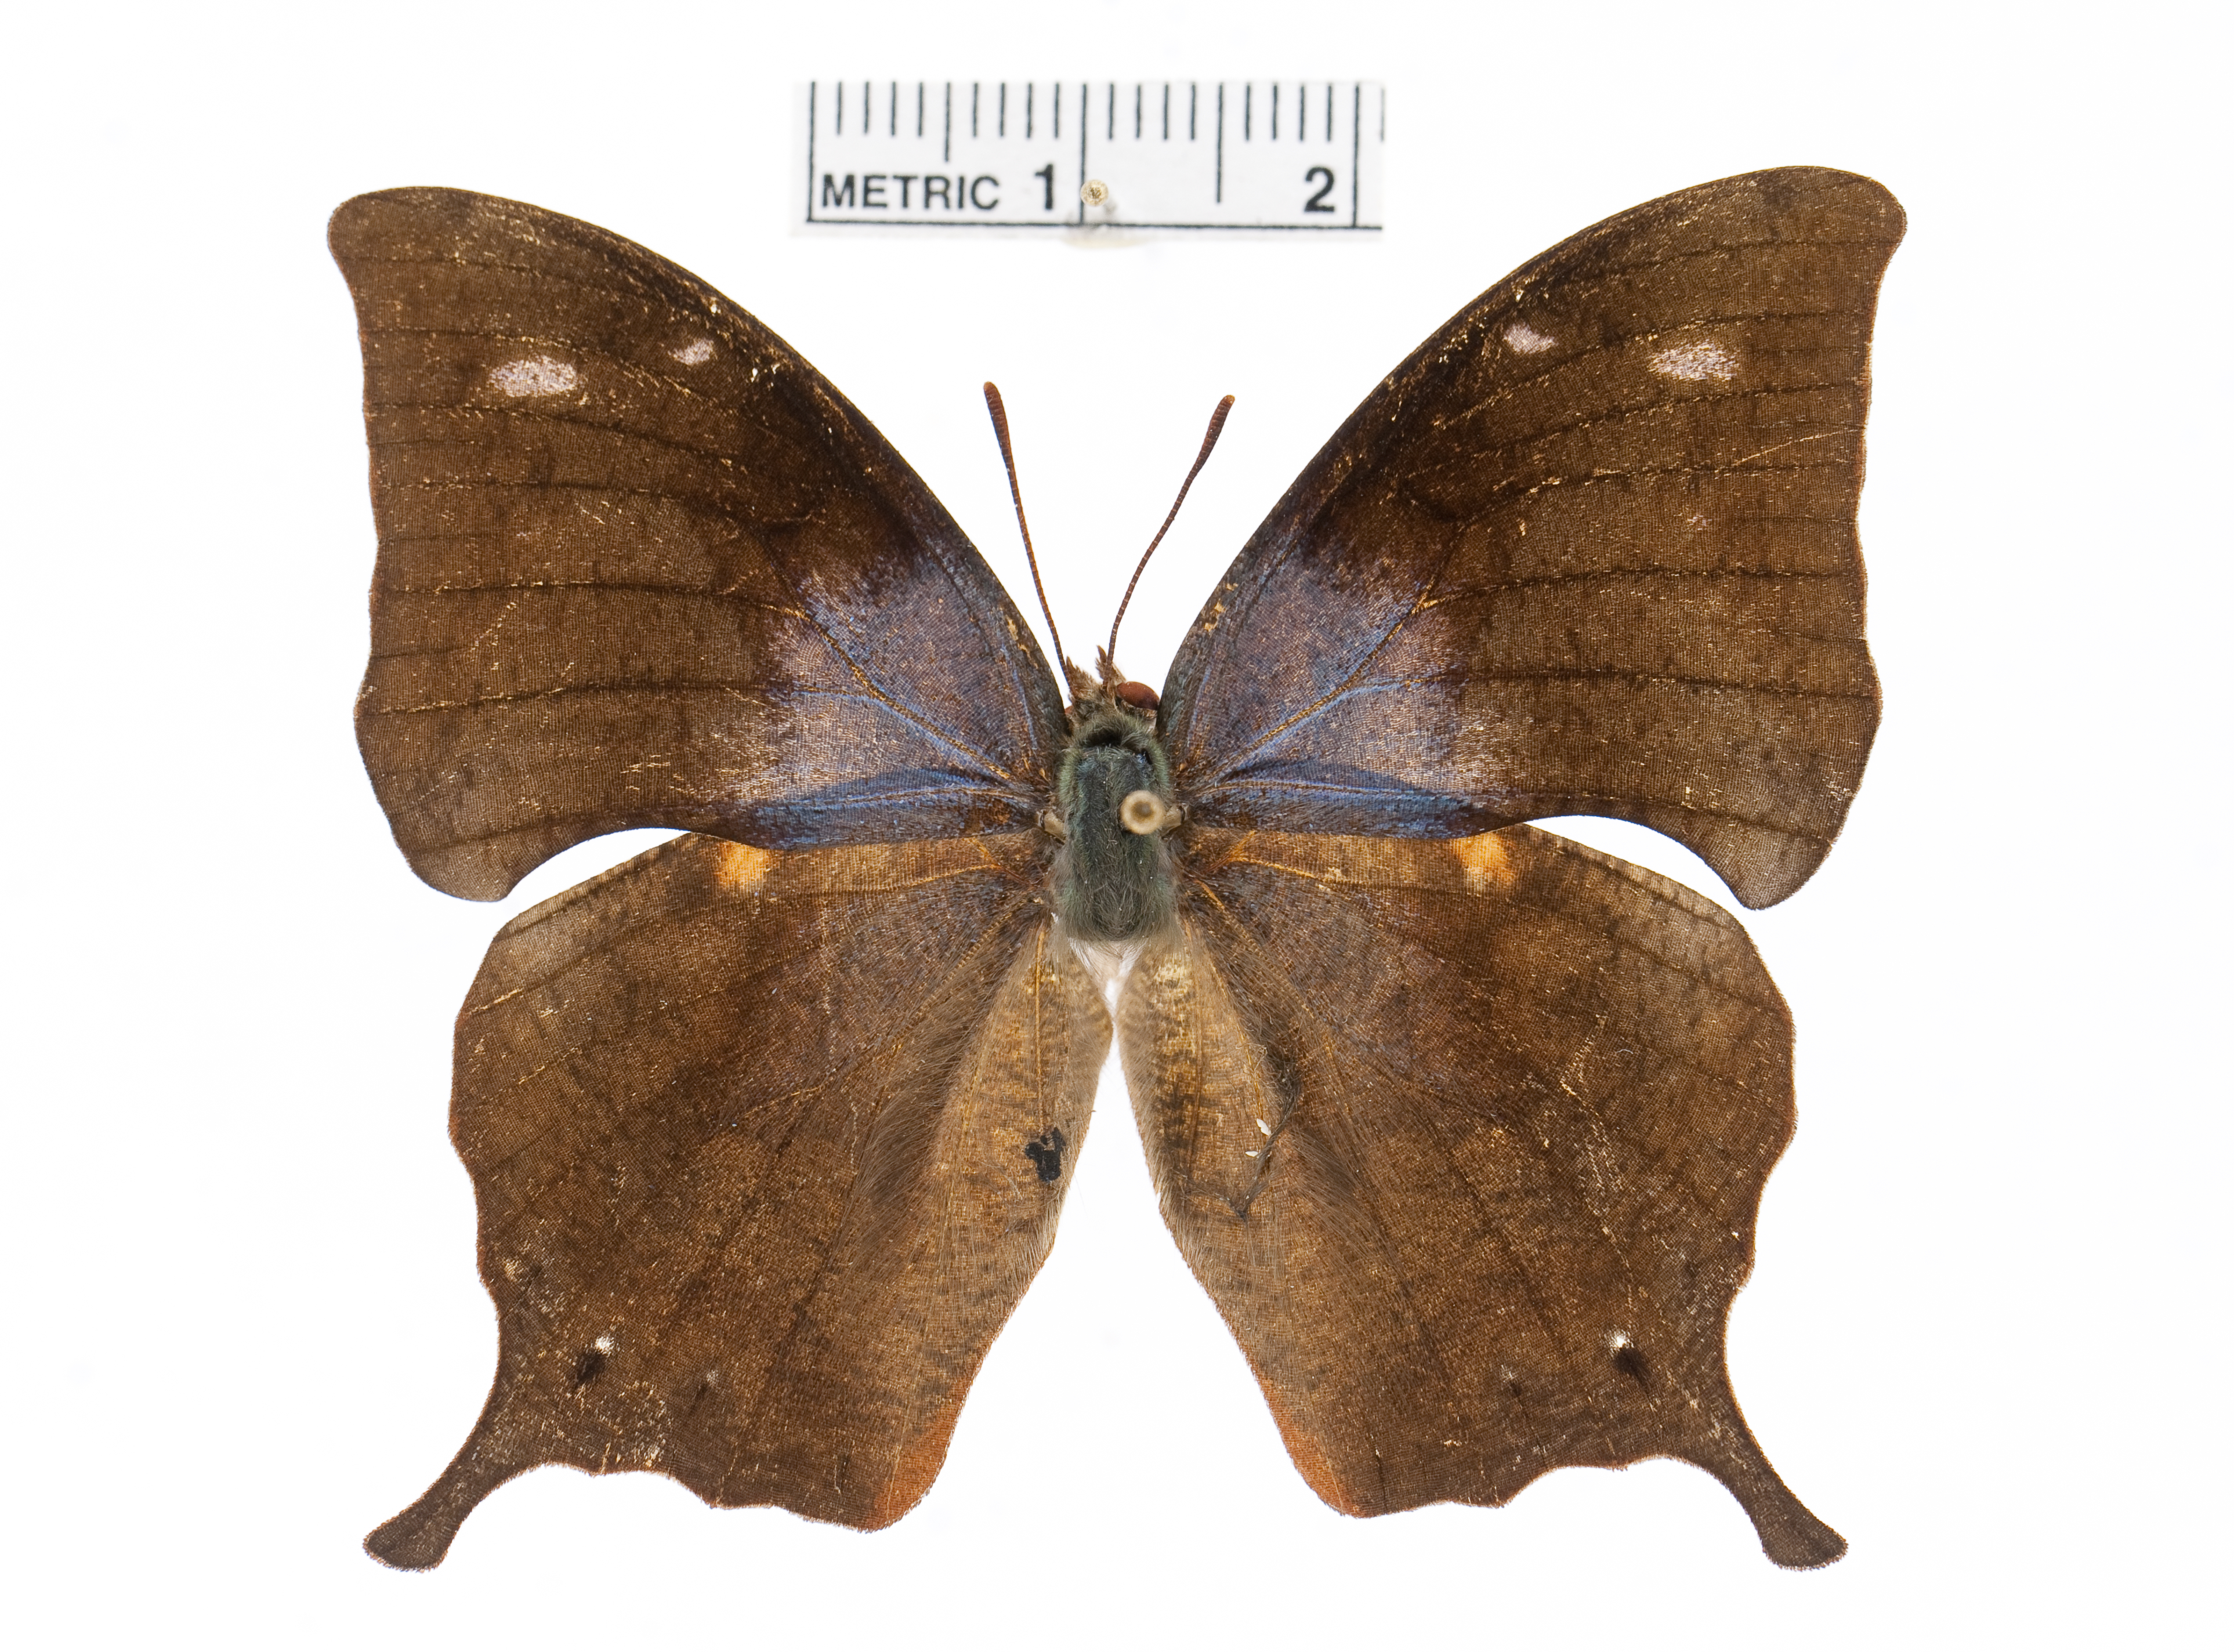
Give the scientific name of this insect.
Memphis perenna
